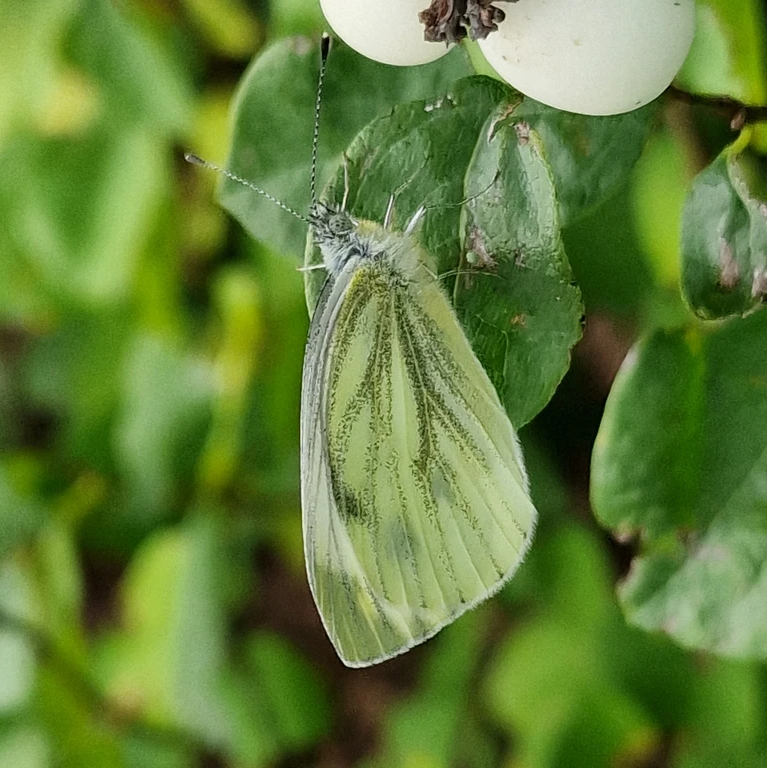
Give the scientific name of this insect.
Pieris napi
